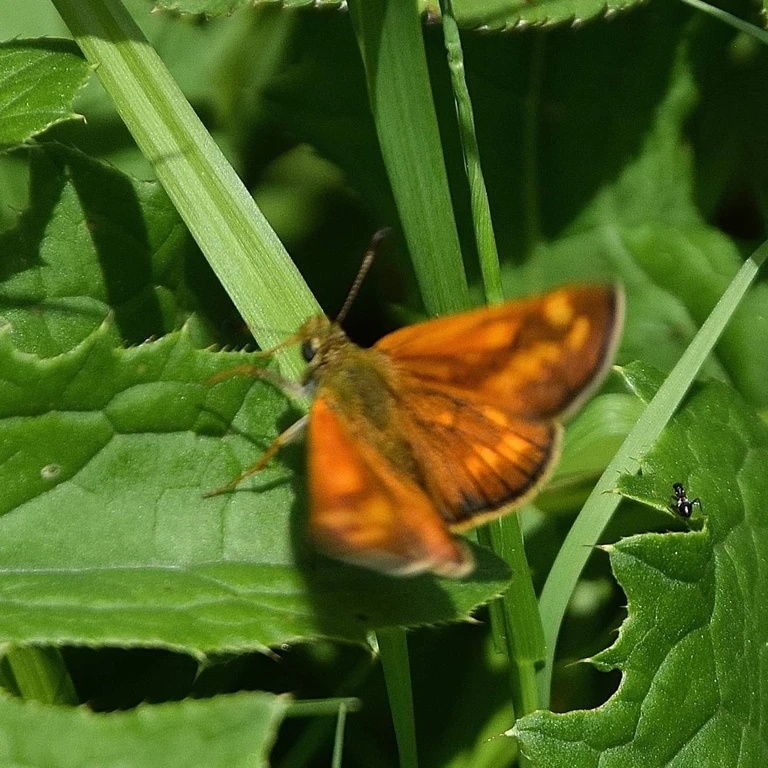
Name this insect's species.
Ochlodes sylvanus (also Ochlodes venata)
